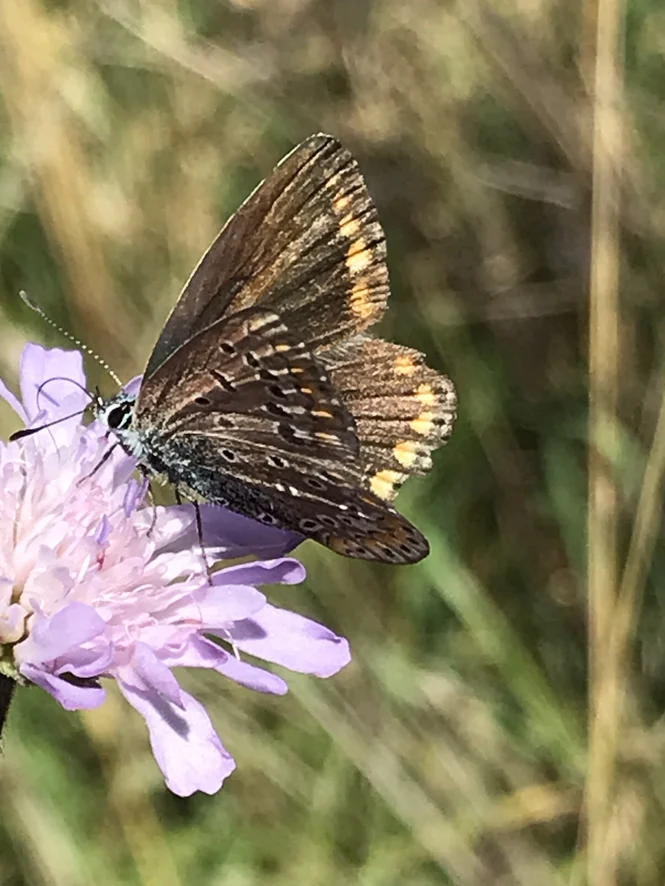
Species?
Polyommatus icarus
